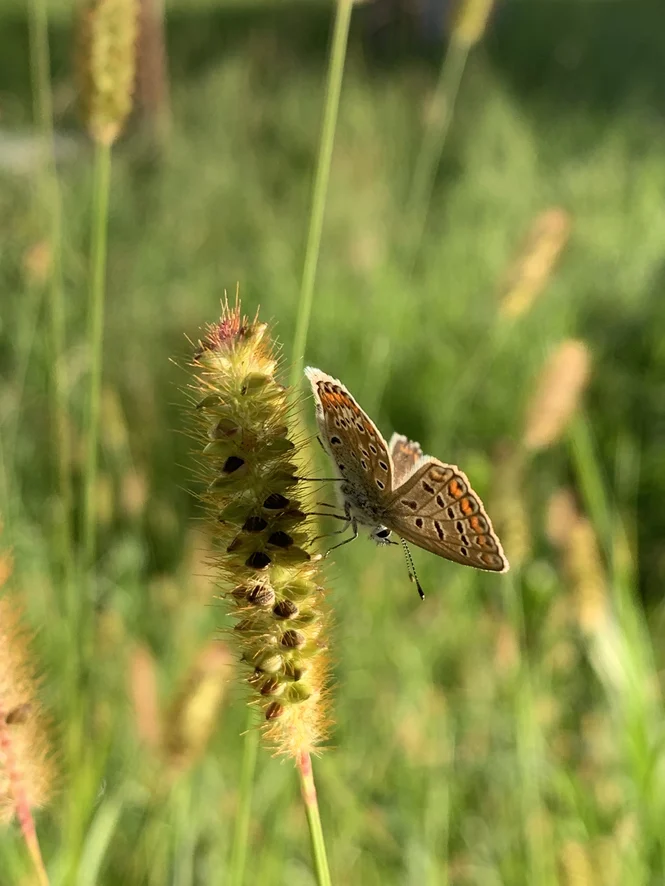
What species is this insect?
Polyommatus icarus
